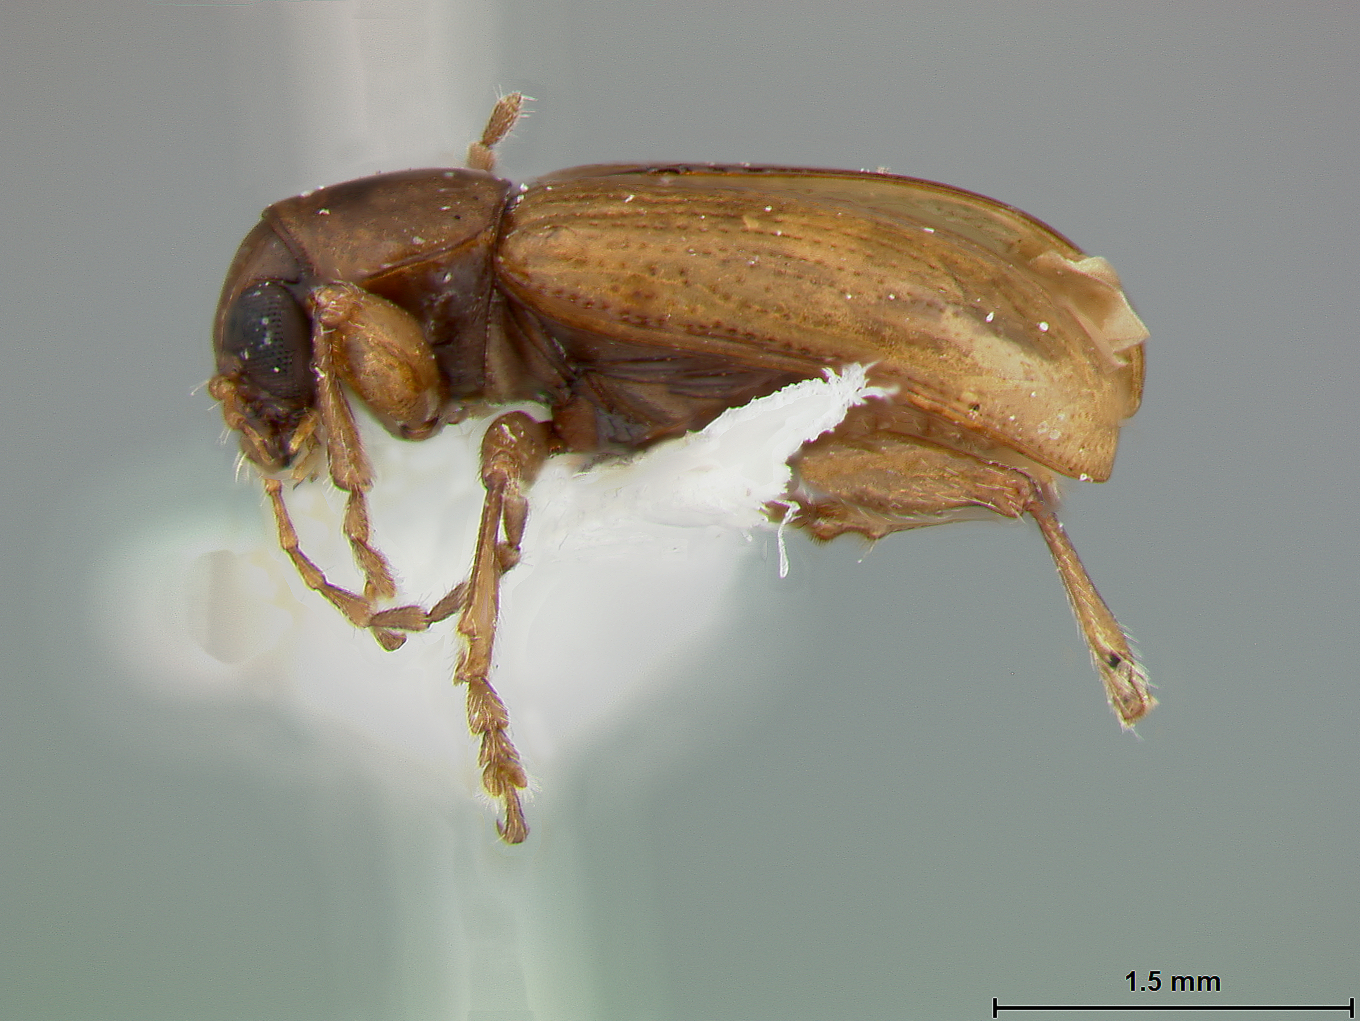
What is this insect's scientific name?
Metachroma obscuricollis
